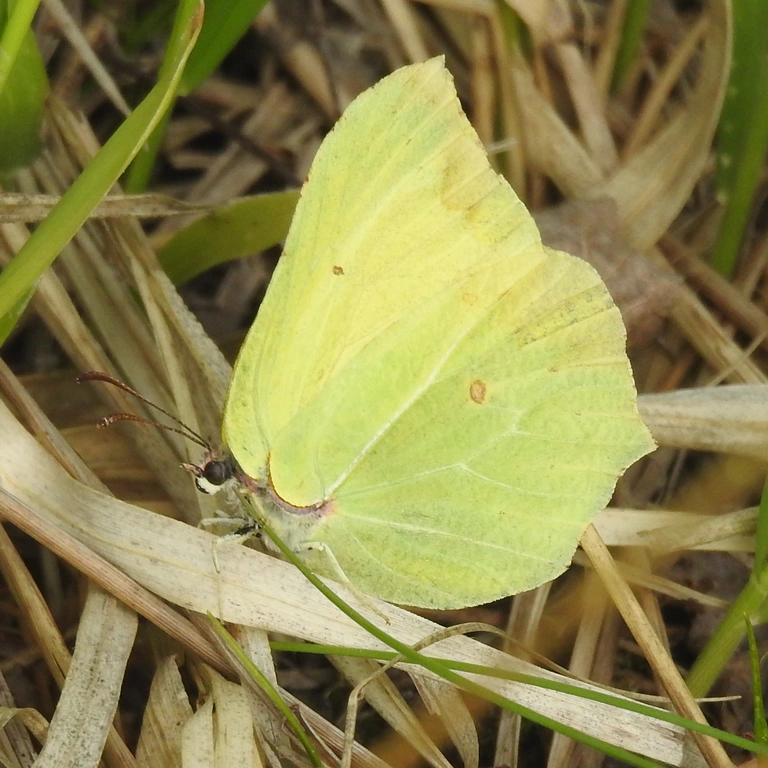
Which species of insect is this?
Gonepteryx rhamni
